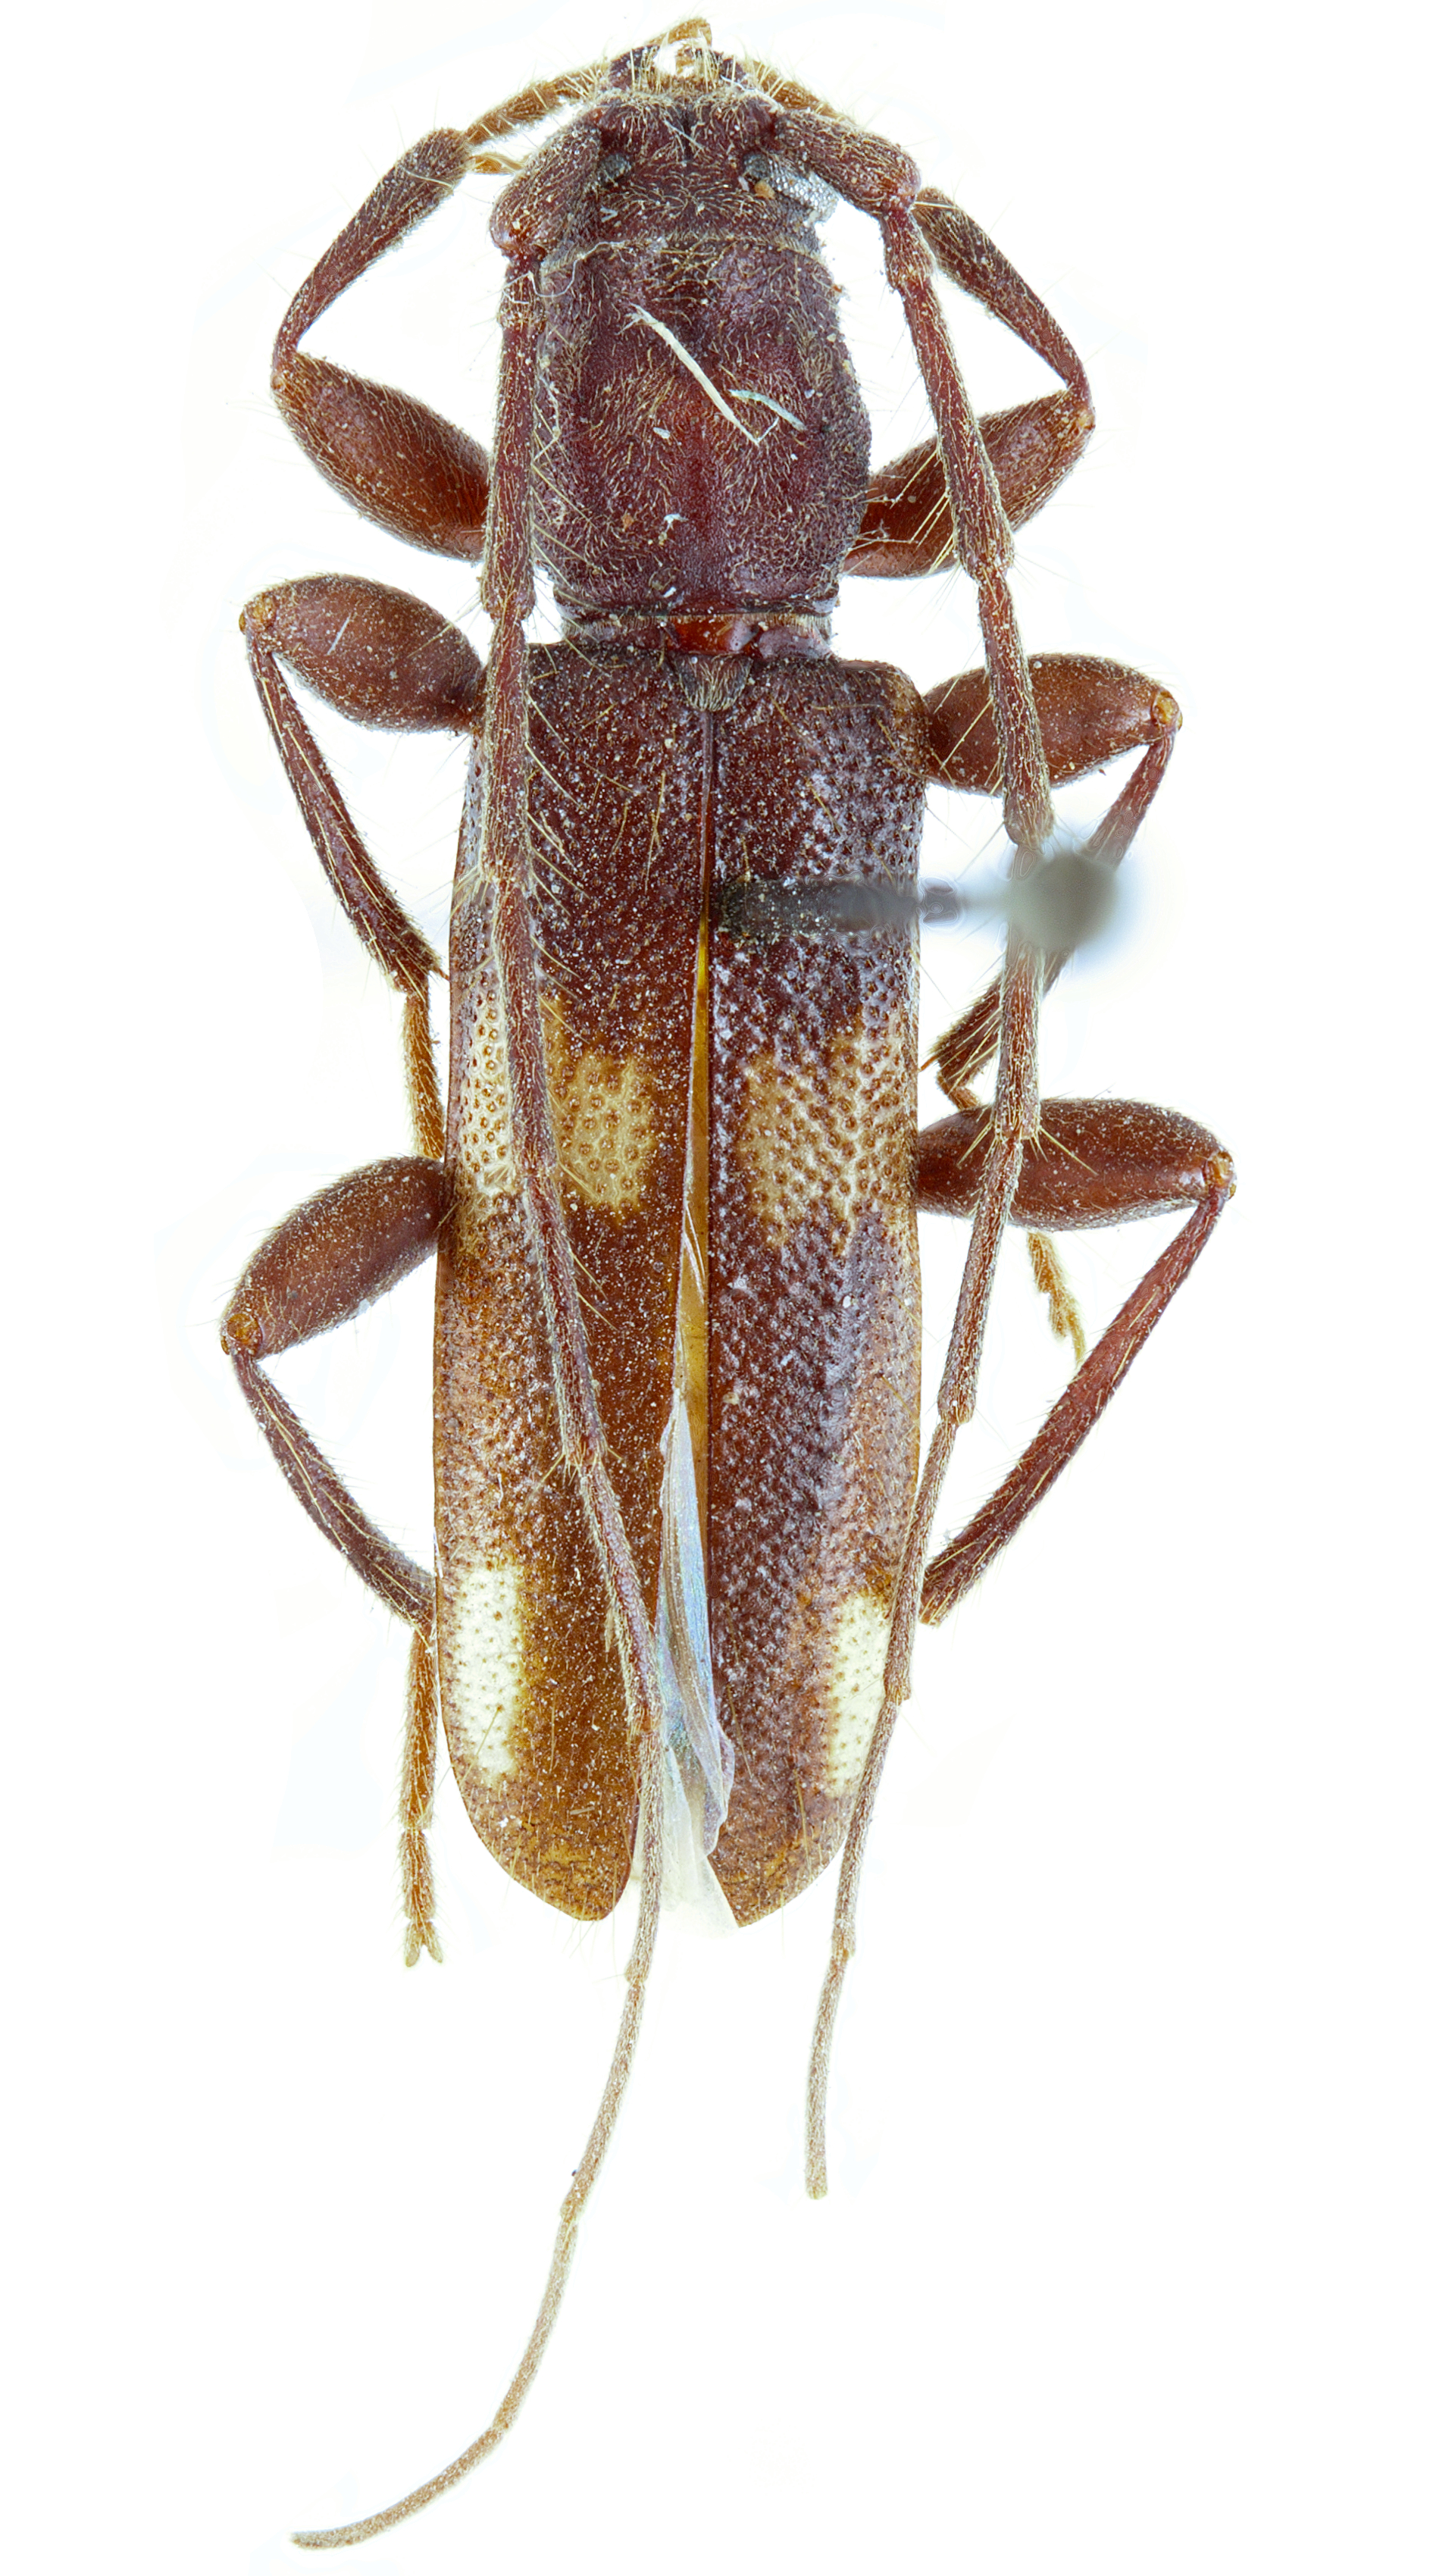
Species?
Penichroa fasciata
